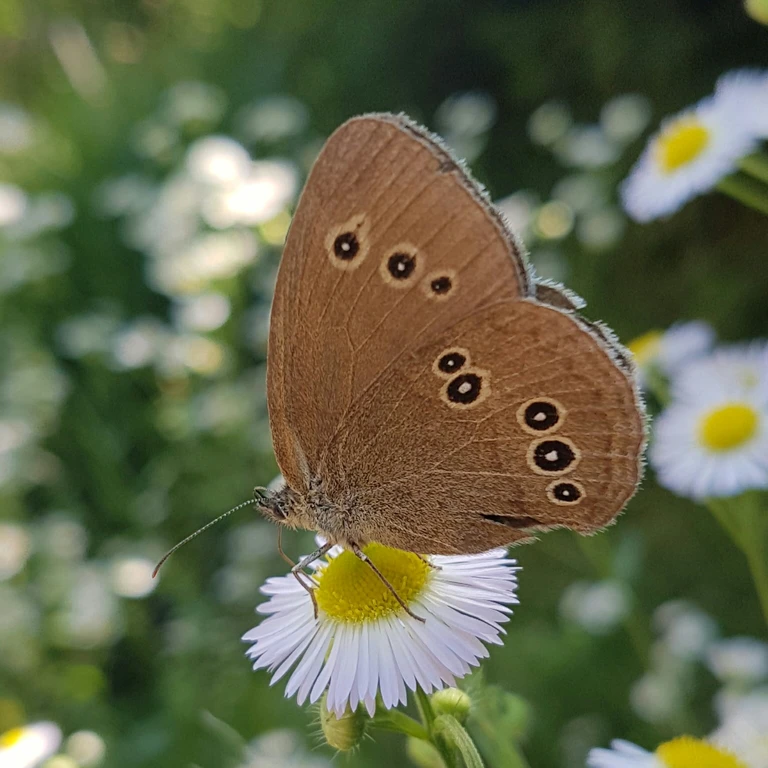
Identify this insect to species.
Aphantopus hyperantus
